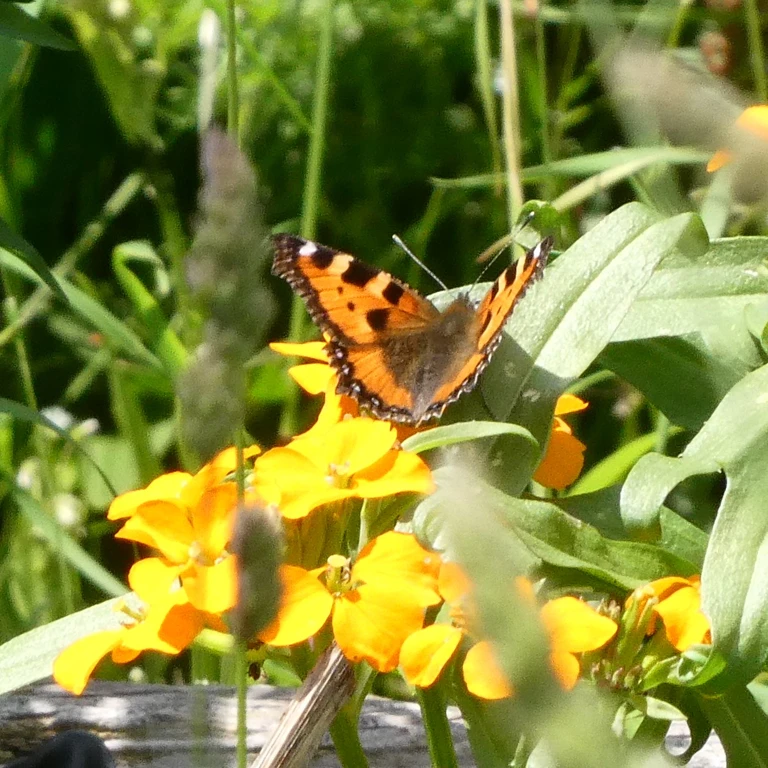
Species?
Aglais urticae
